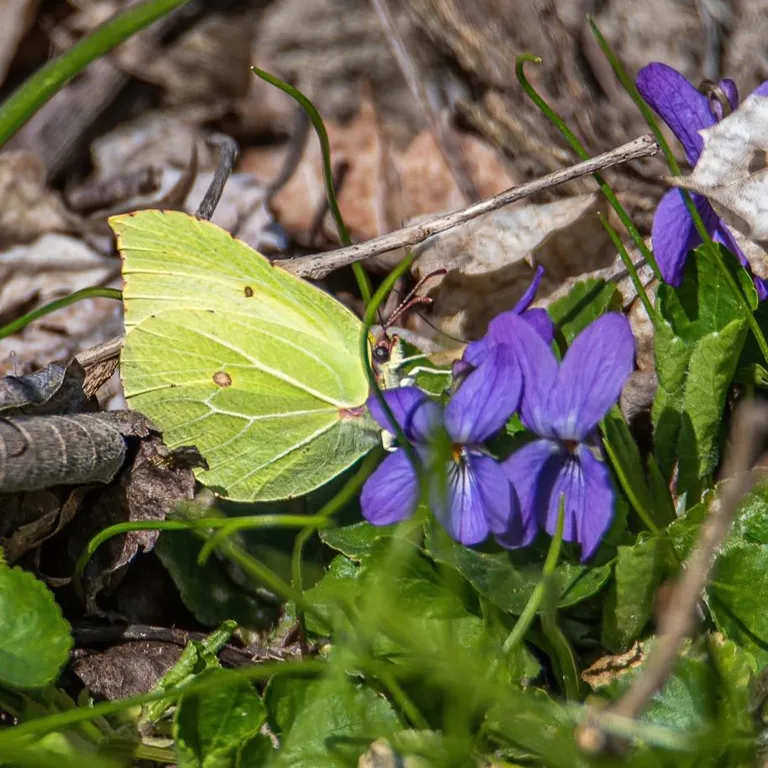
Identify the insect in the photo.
Gonepteryx rhamni
